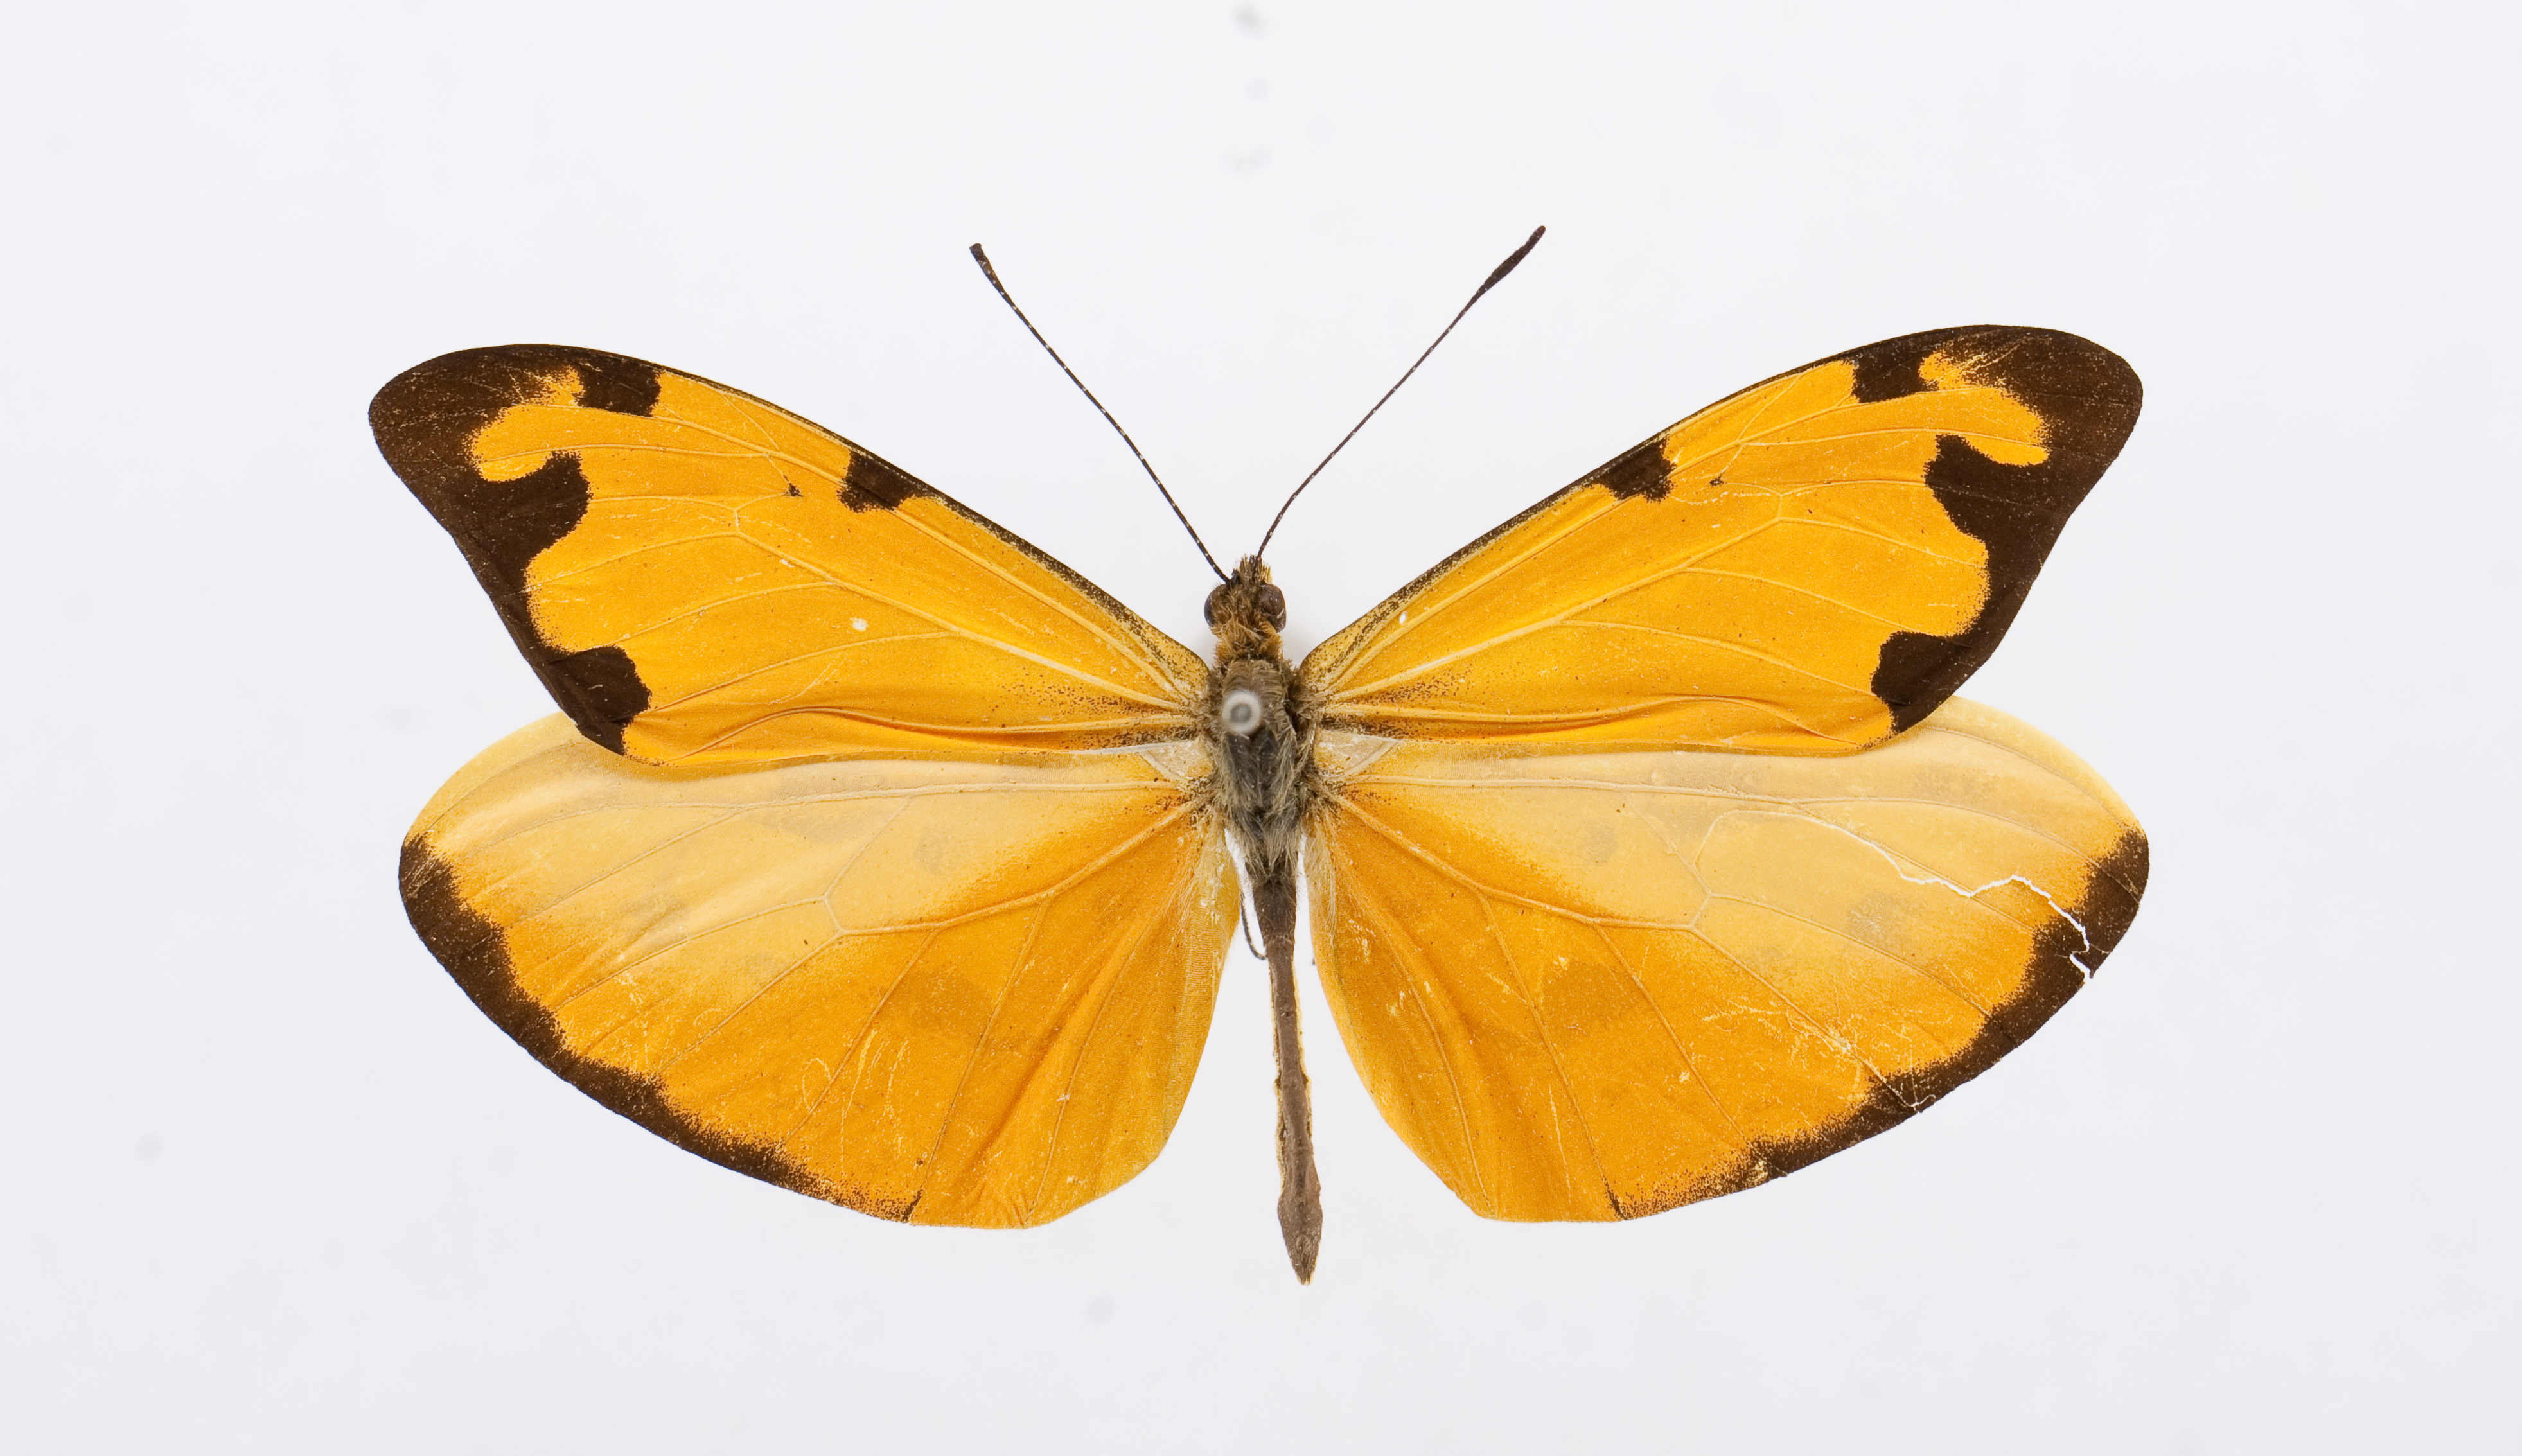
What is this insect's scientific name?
Enantia albania
